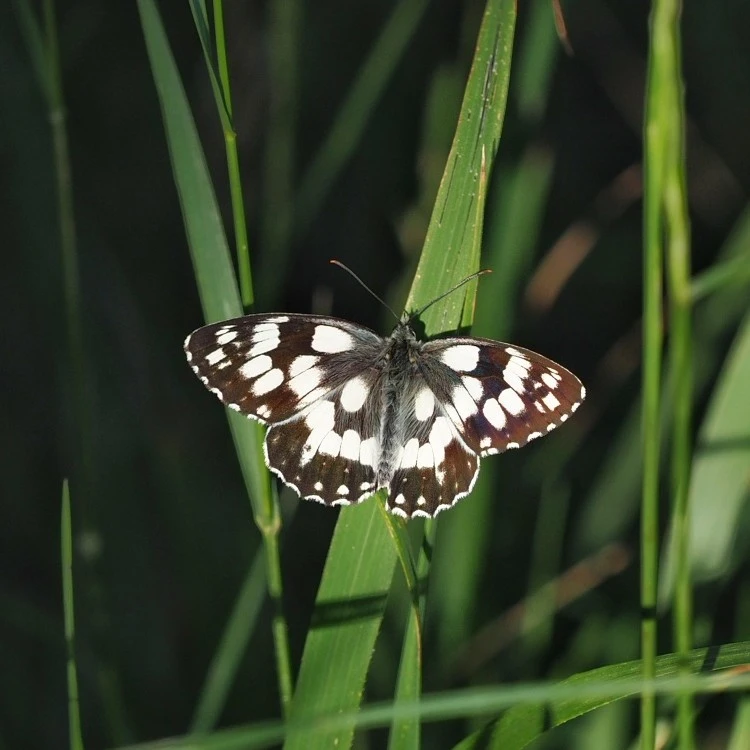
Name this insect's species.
Melanargia galathea
